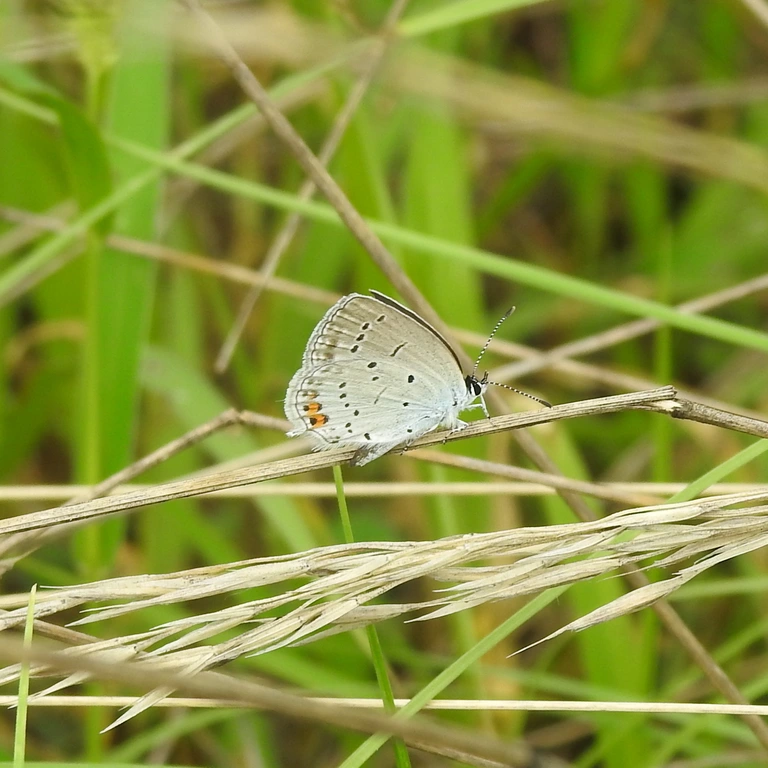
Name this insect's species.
Cupido argiades (also Elkalyce argiades)
